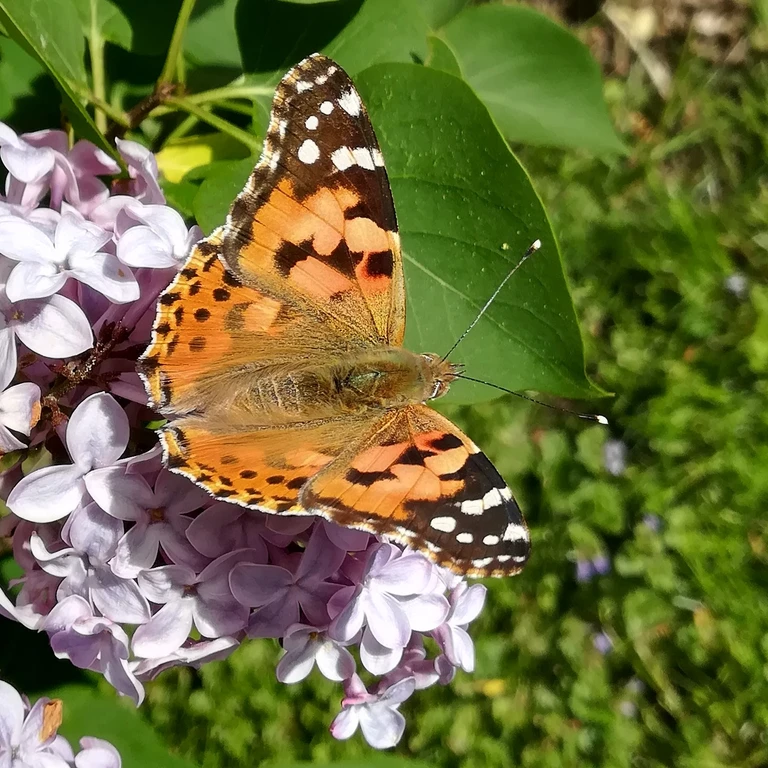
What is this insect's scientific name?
Vanessa cardui
